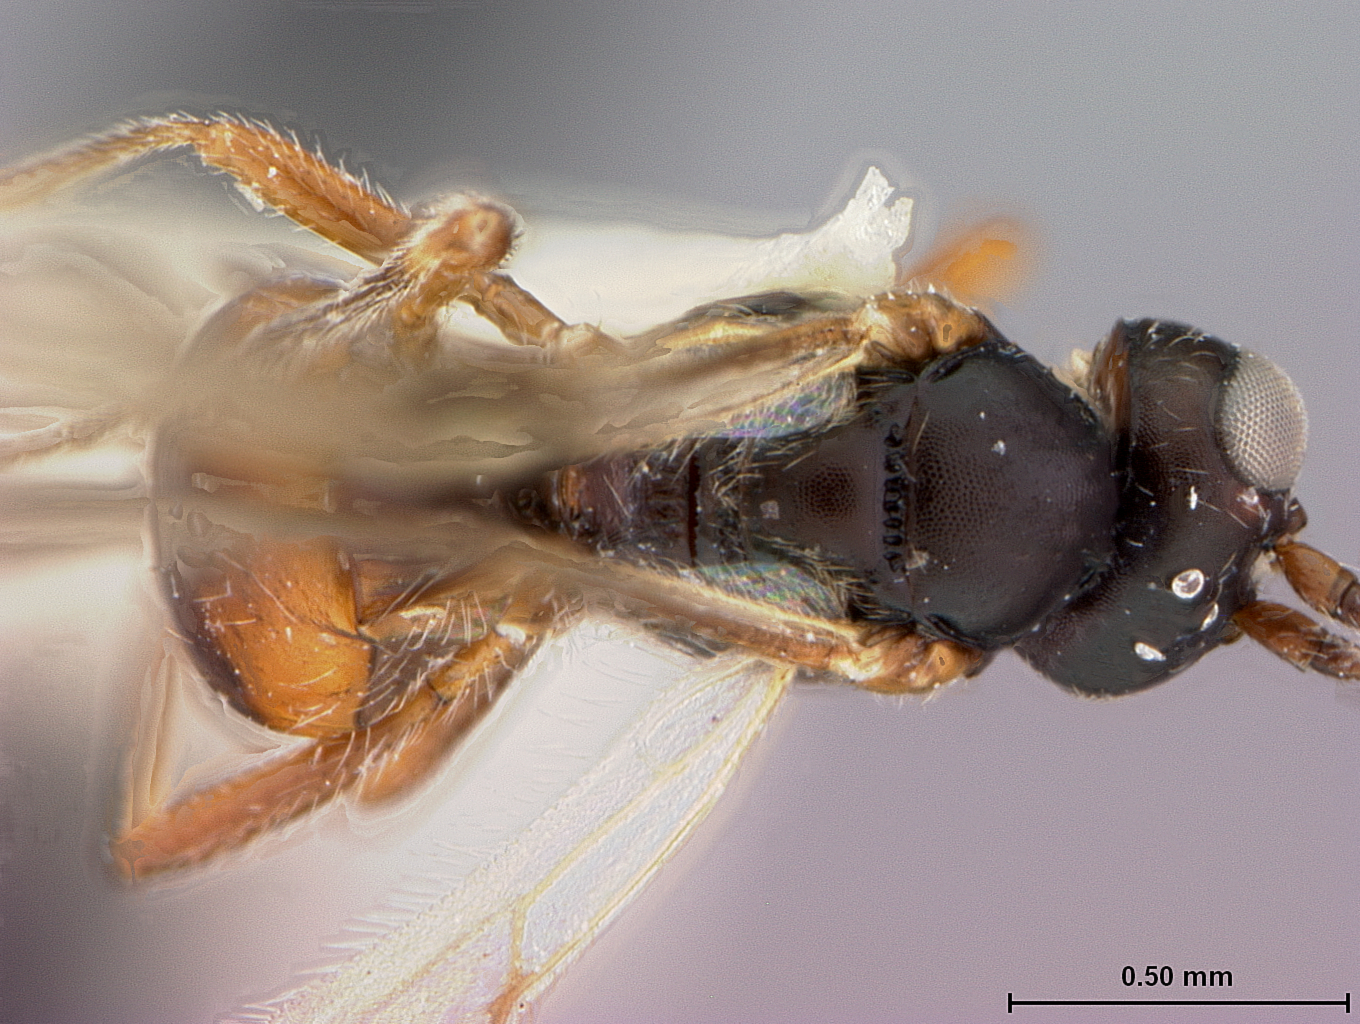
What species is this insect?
Opius grafi
